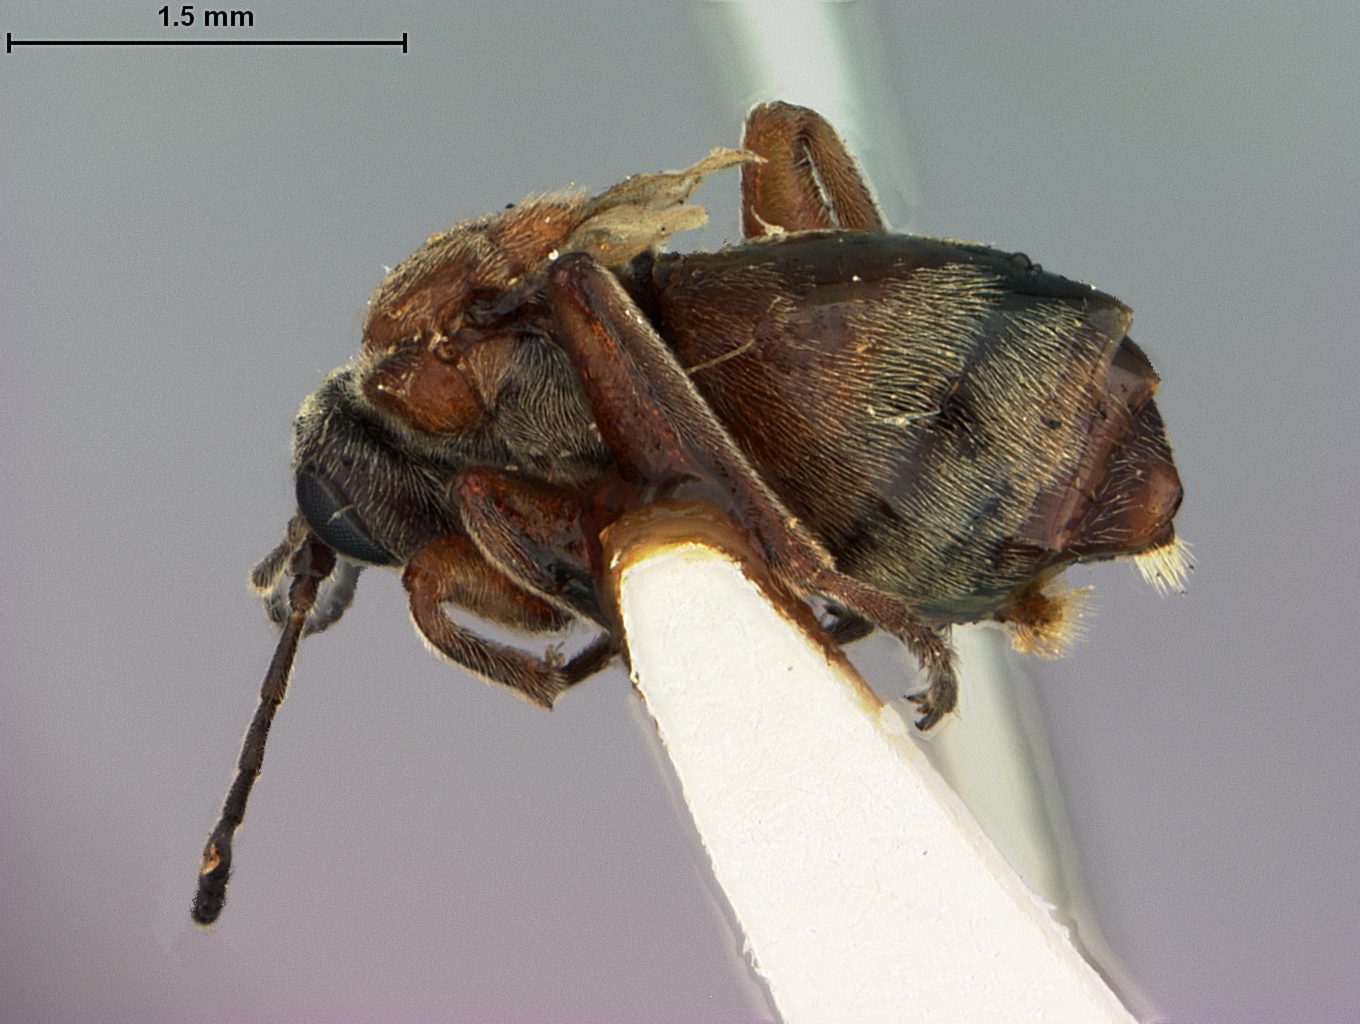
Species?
Acraspis alaria
